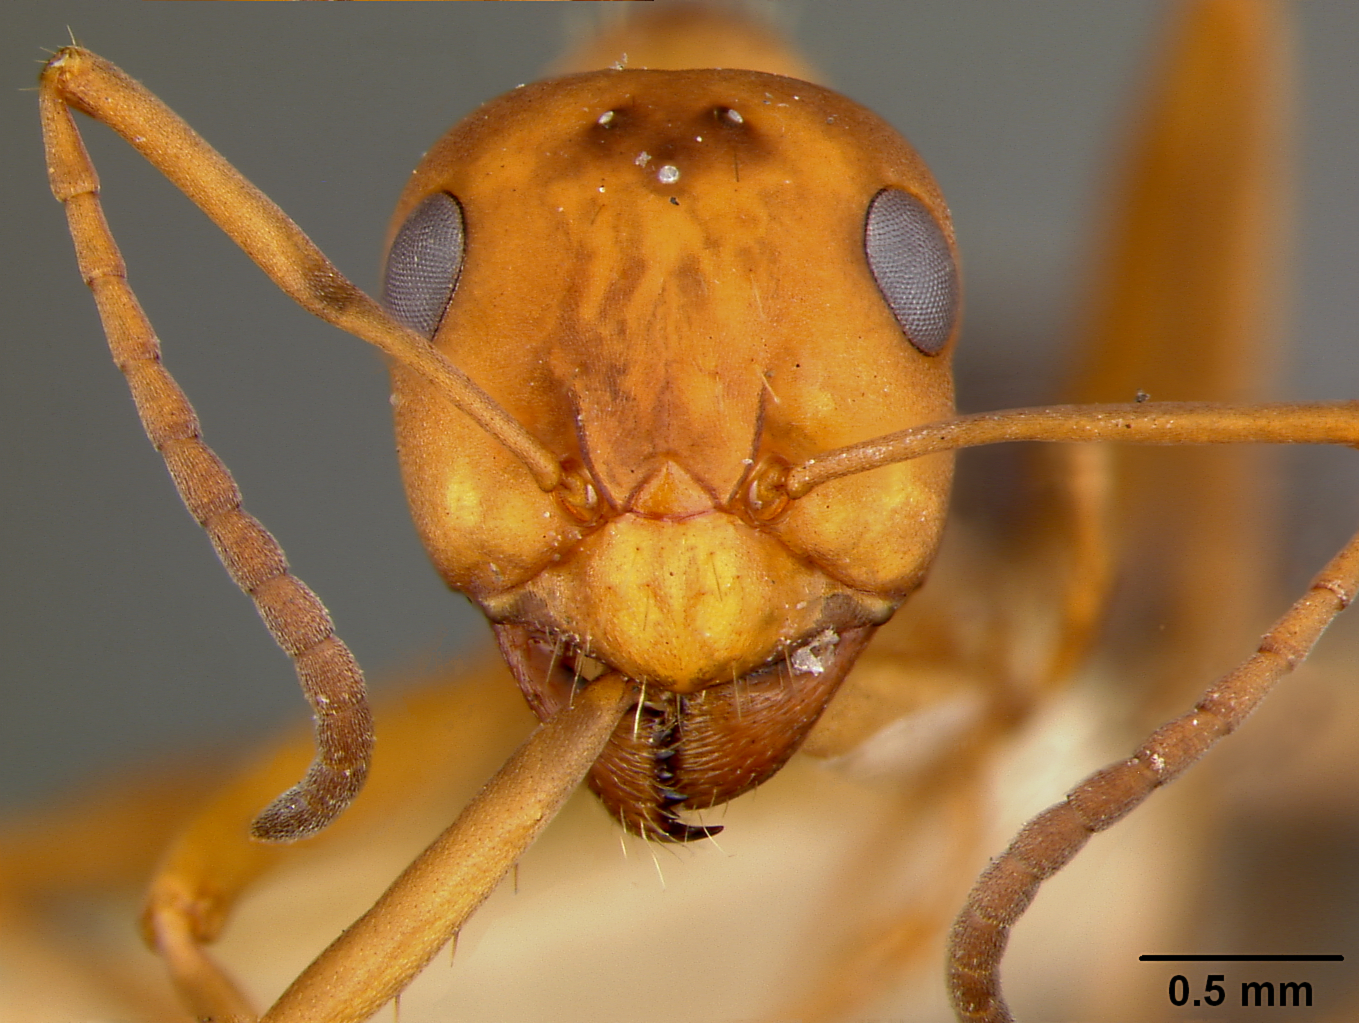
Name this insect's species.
Formica microgyna
